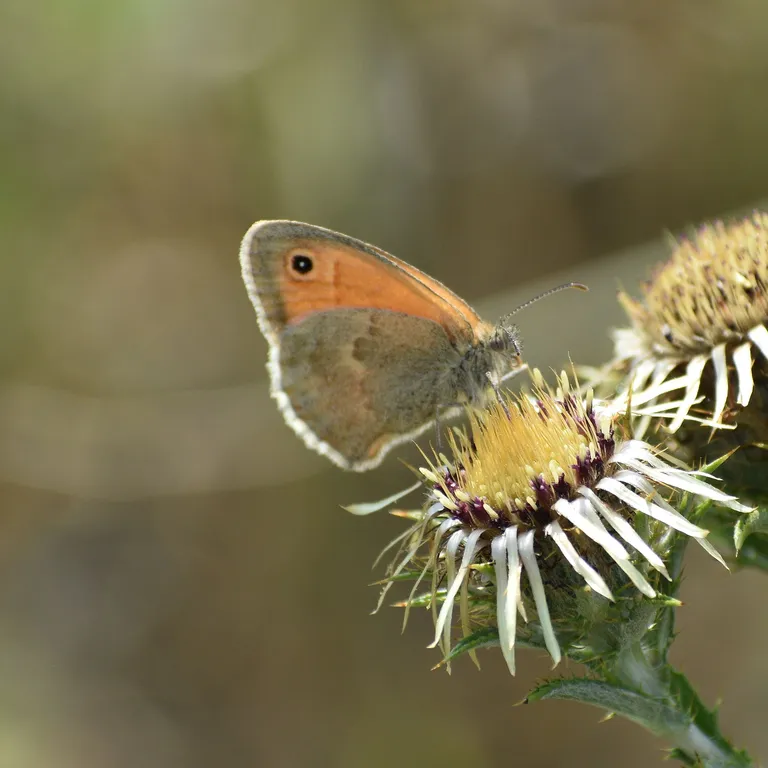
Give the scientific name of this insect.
Coenonympha pamphilus
